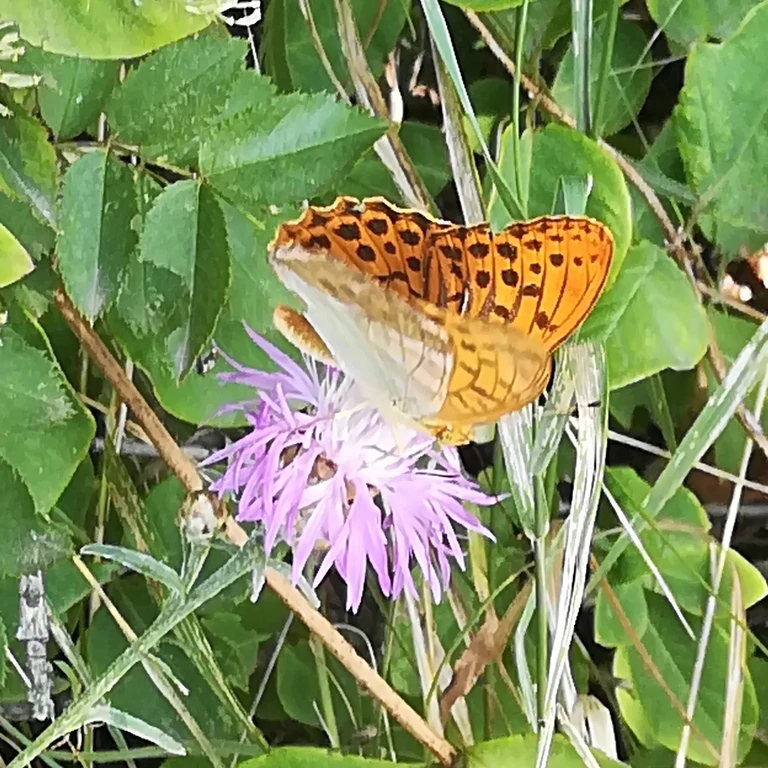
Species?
Argynnis paphia
